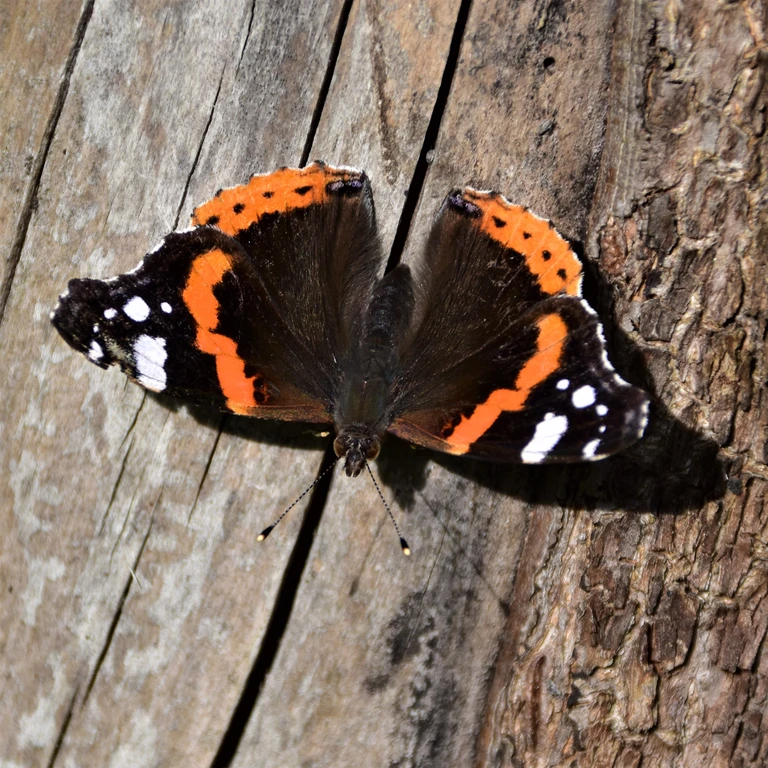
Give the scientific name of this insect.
Vanessa atalanta
